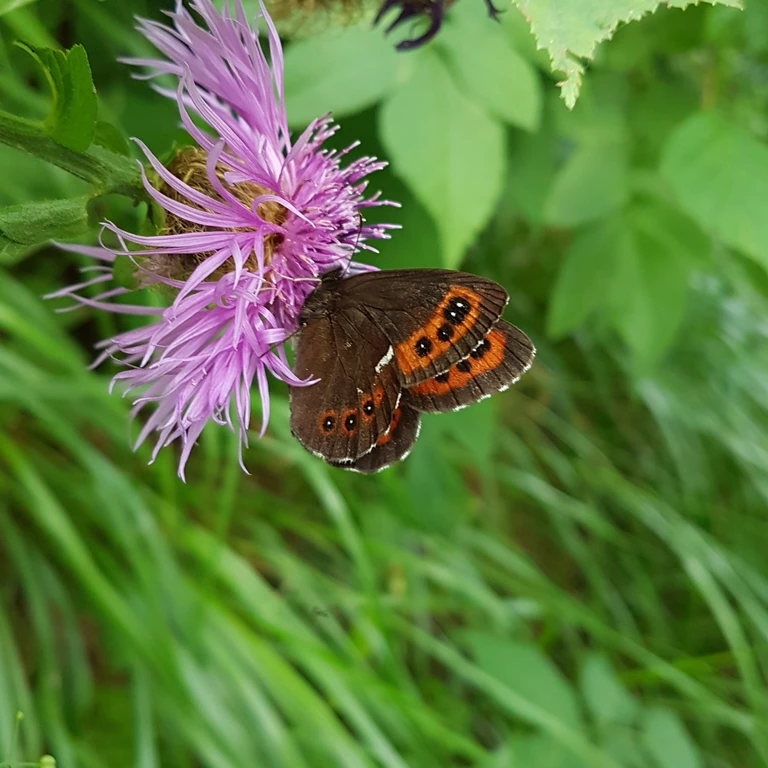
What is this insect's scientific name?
Erebia ligea
